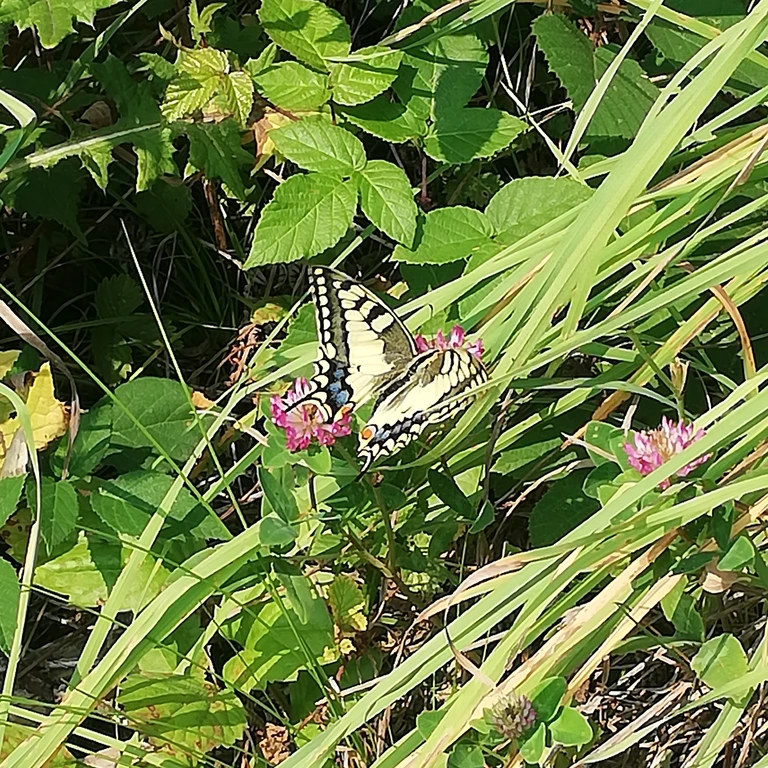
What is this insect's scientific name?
Papilio machaon
